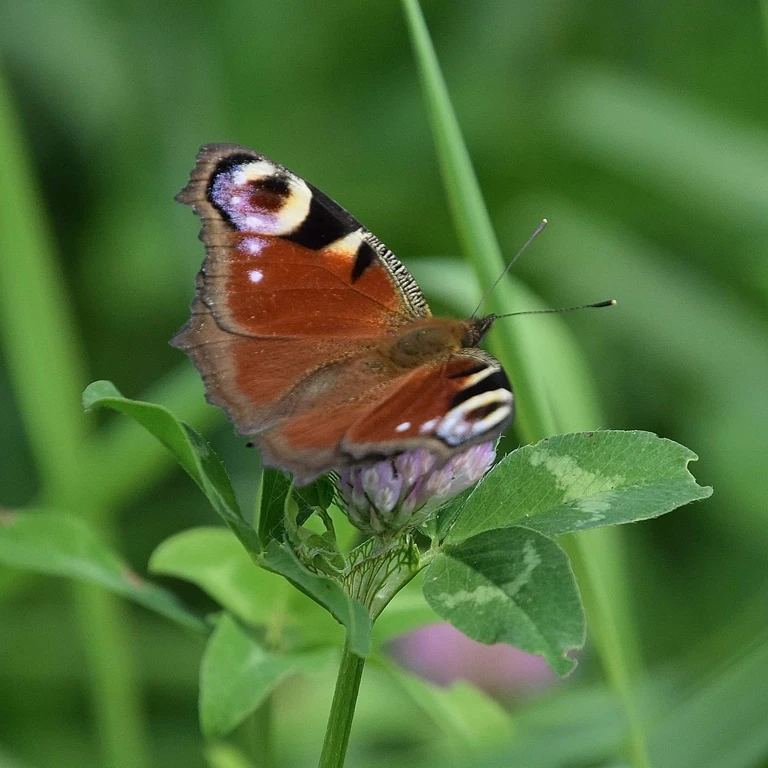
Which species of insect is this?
Aglais io
